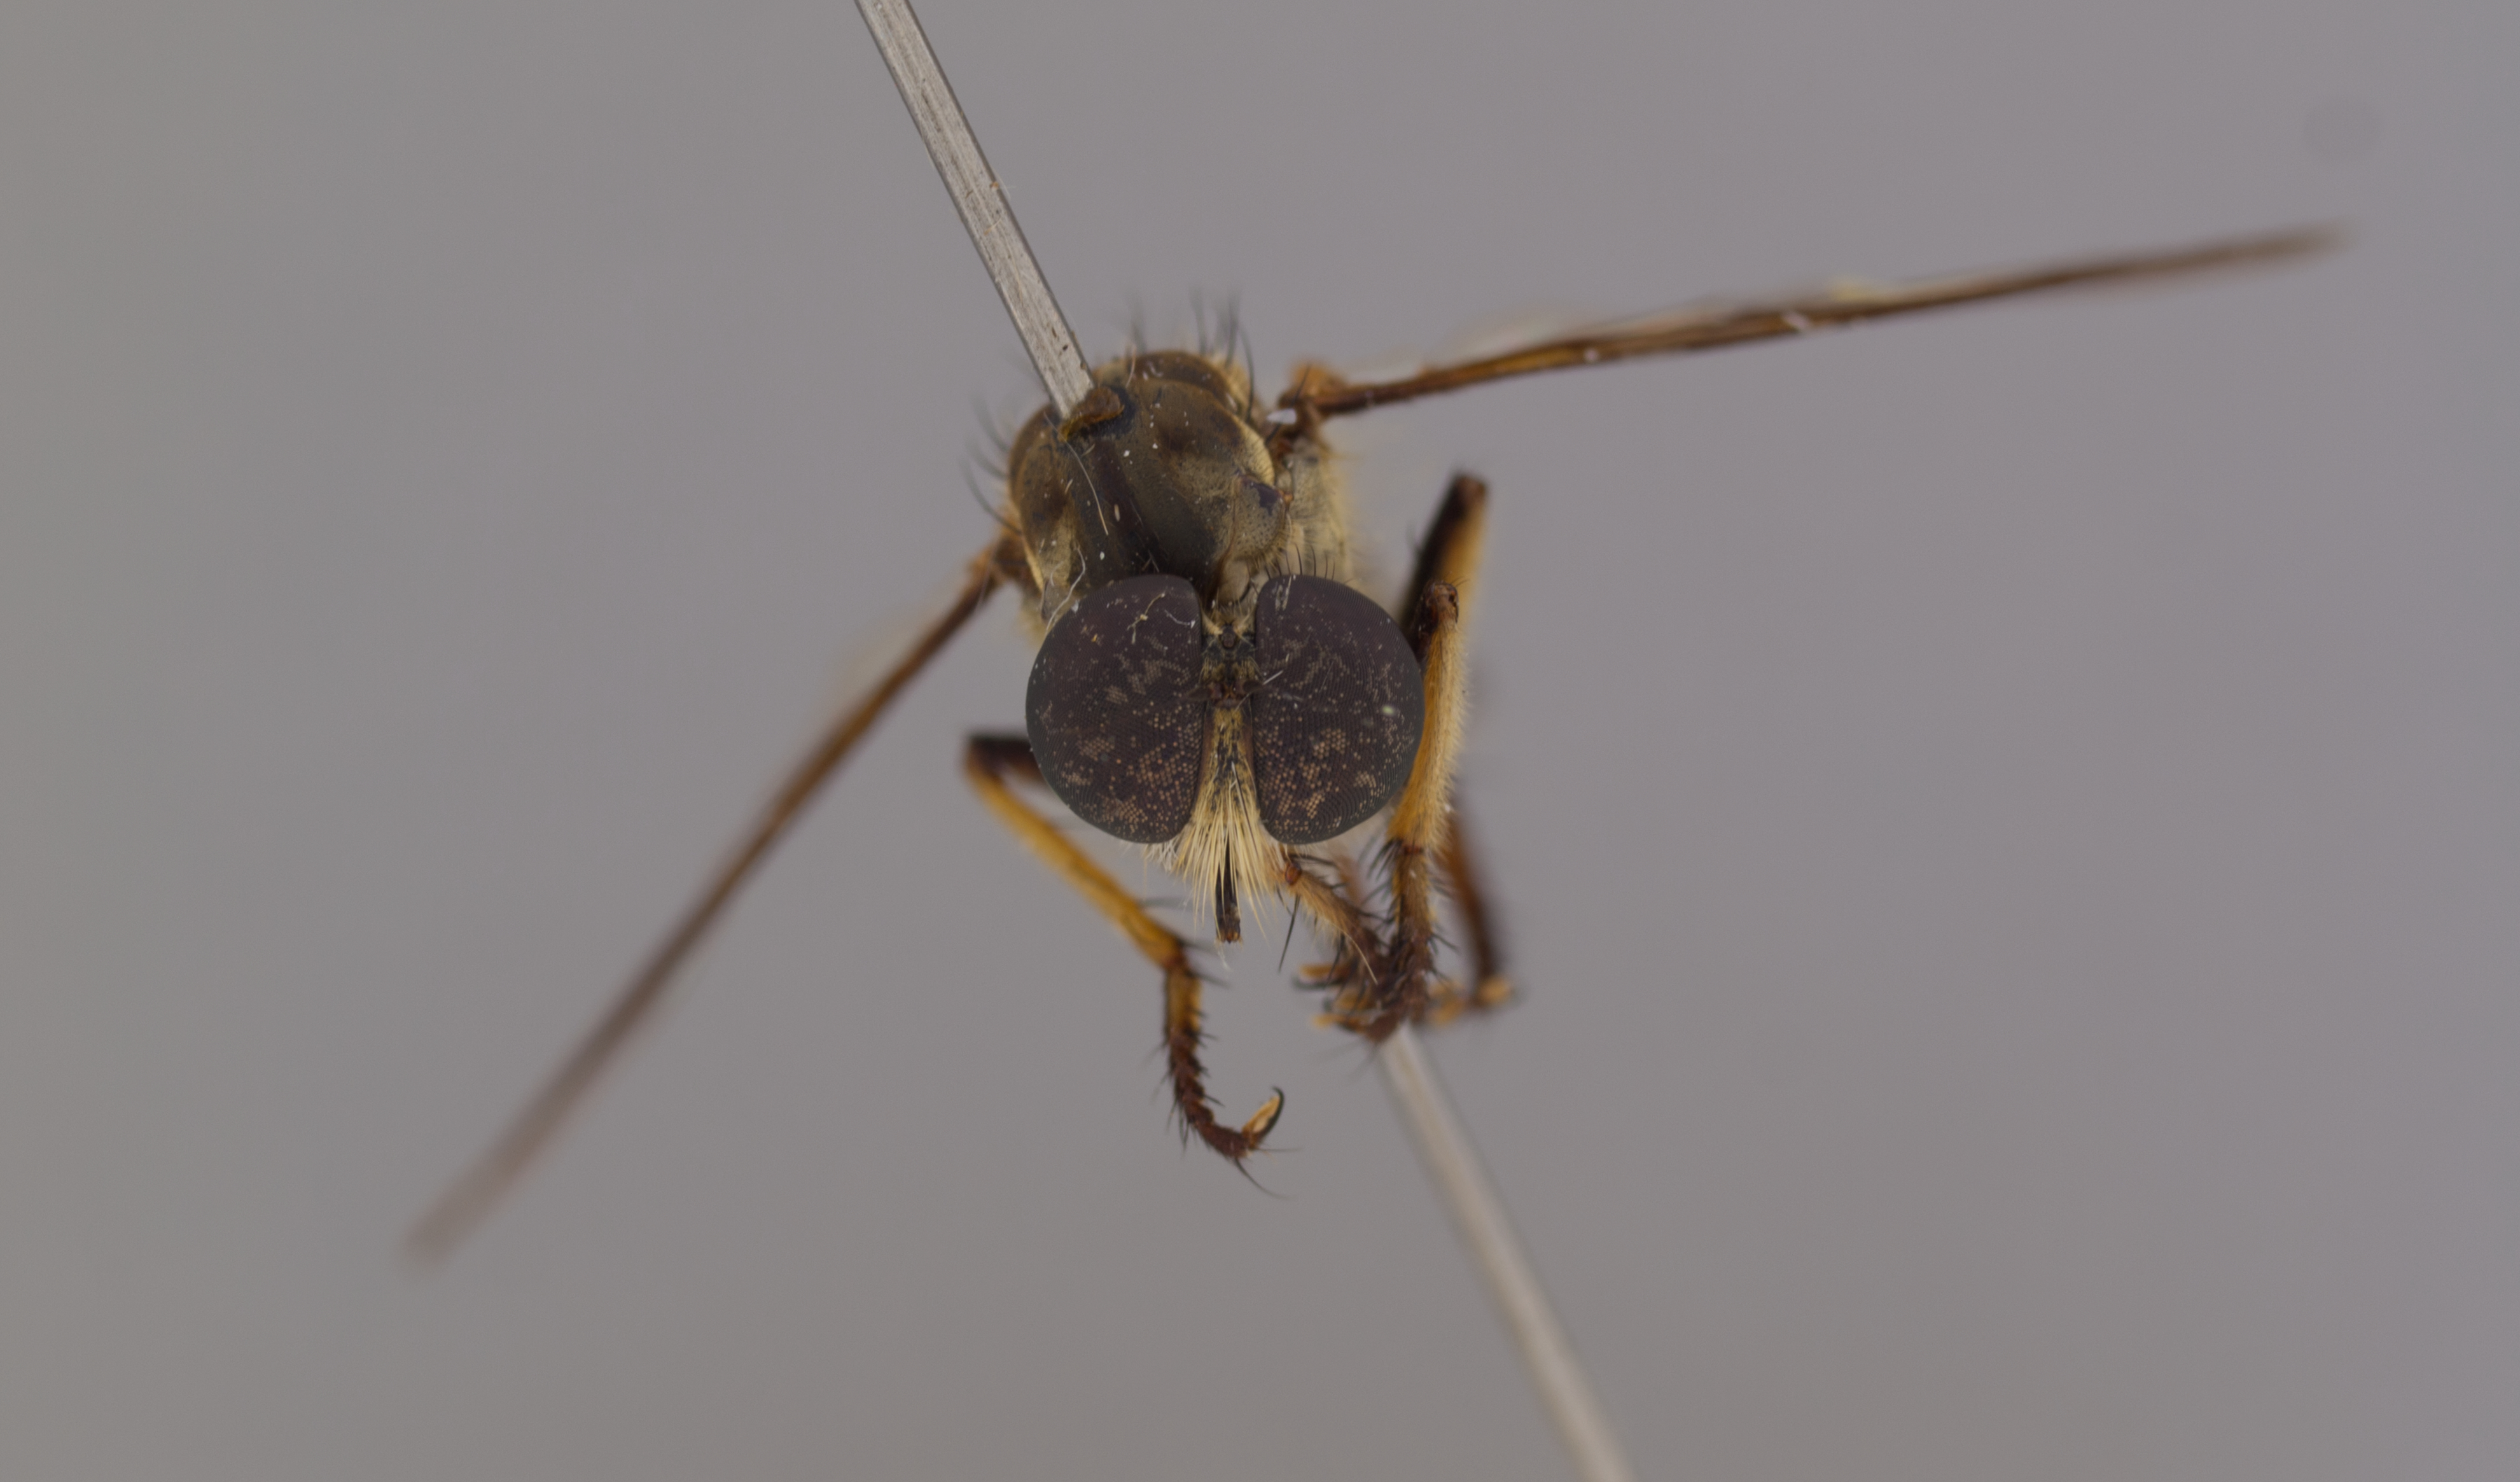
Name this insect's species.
Pseudomerodontina alata
